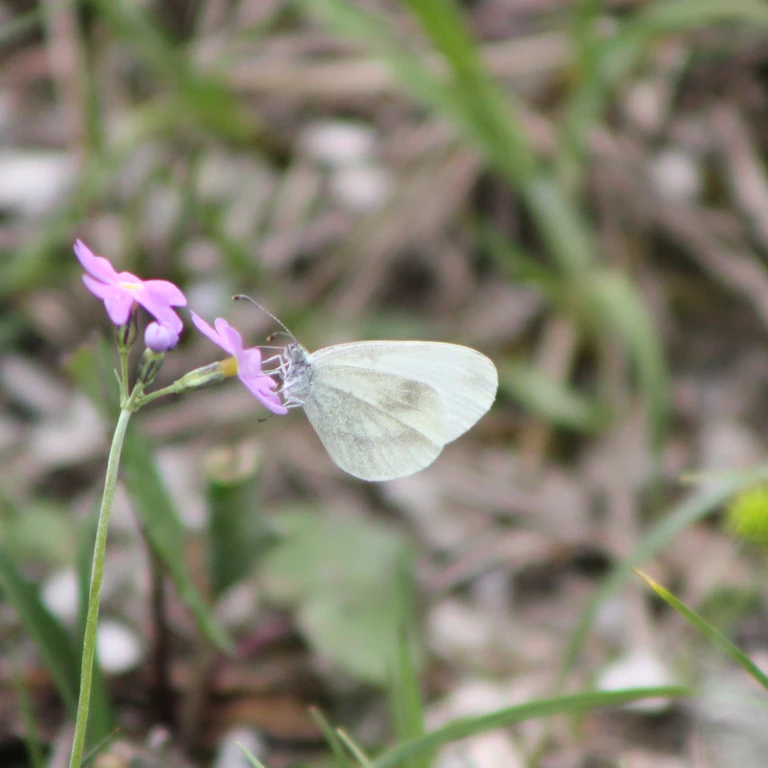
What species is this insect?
Leptidea sinapis/juvernica
